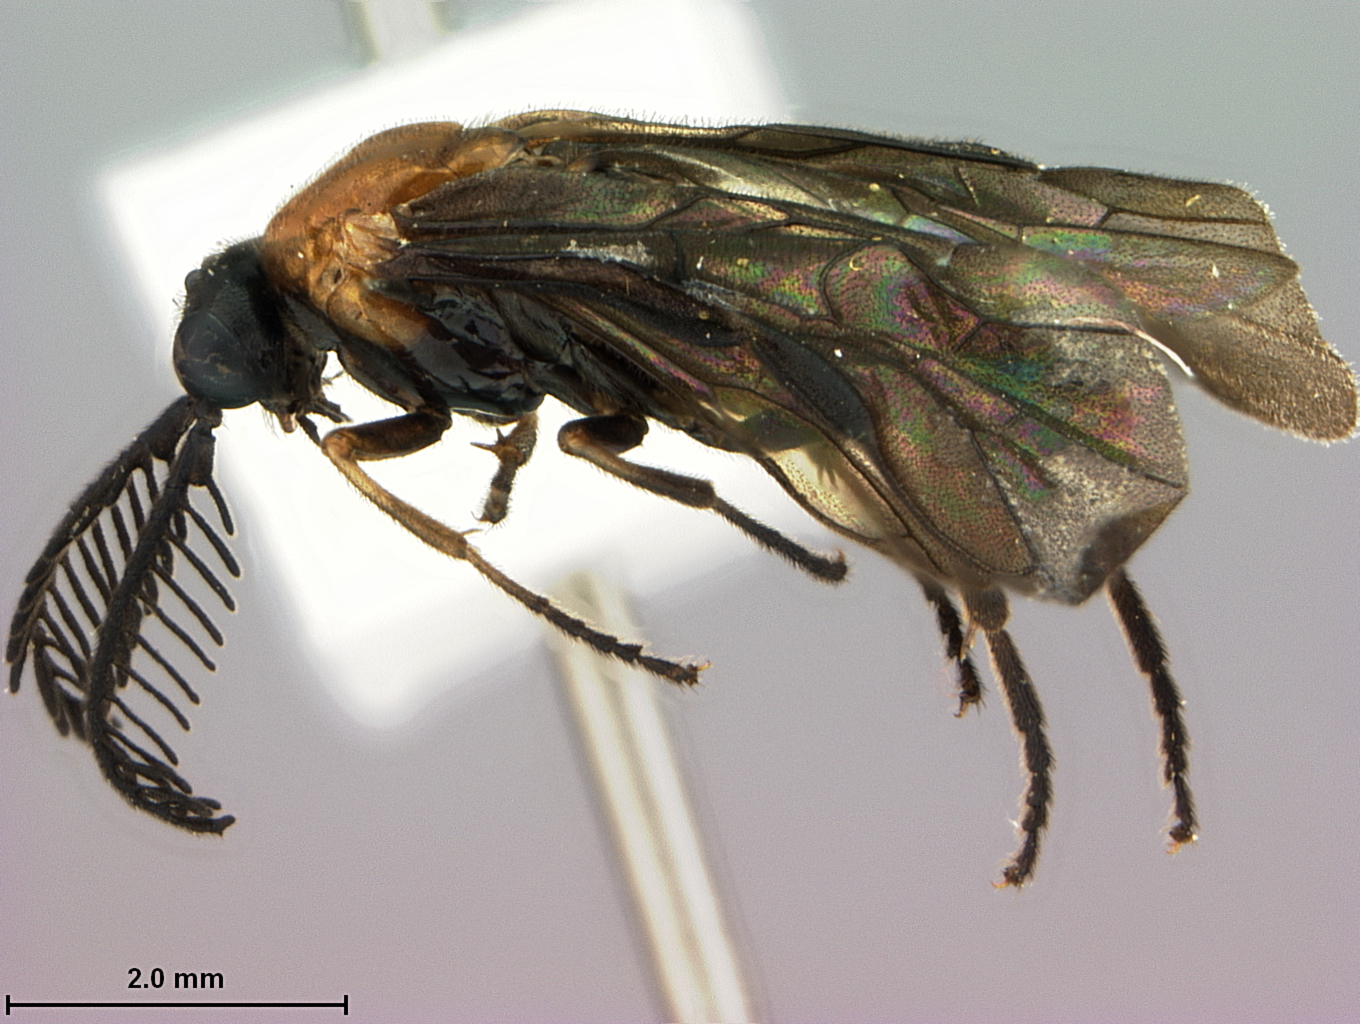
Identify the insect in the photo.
Pereyiella mexicana
